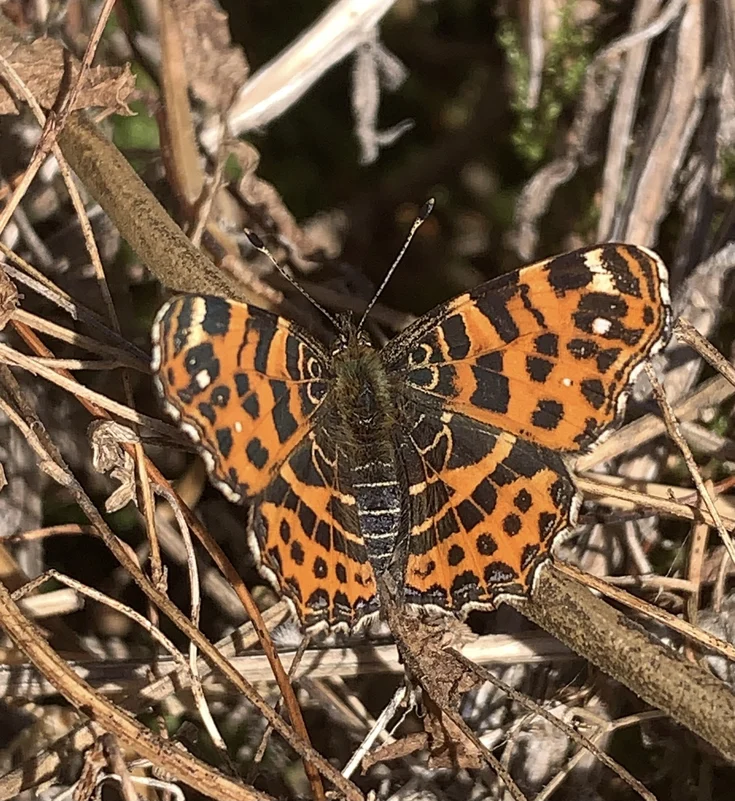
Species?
Araschnia levana
